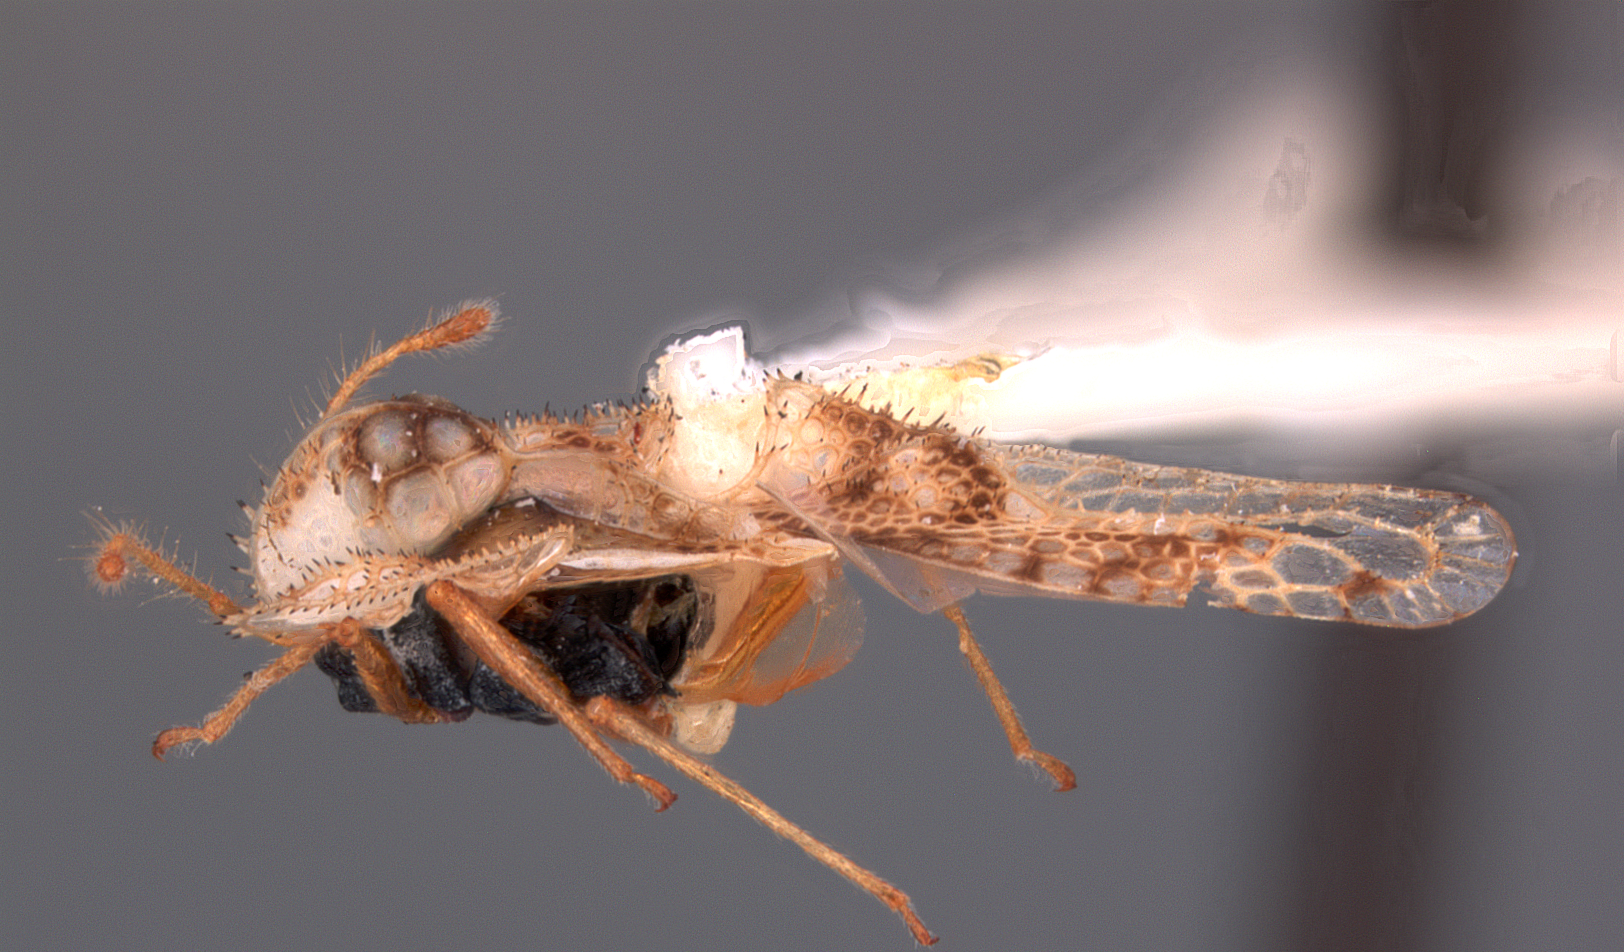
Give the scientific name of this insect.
Corythucha serta
